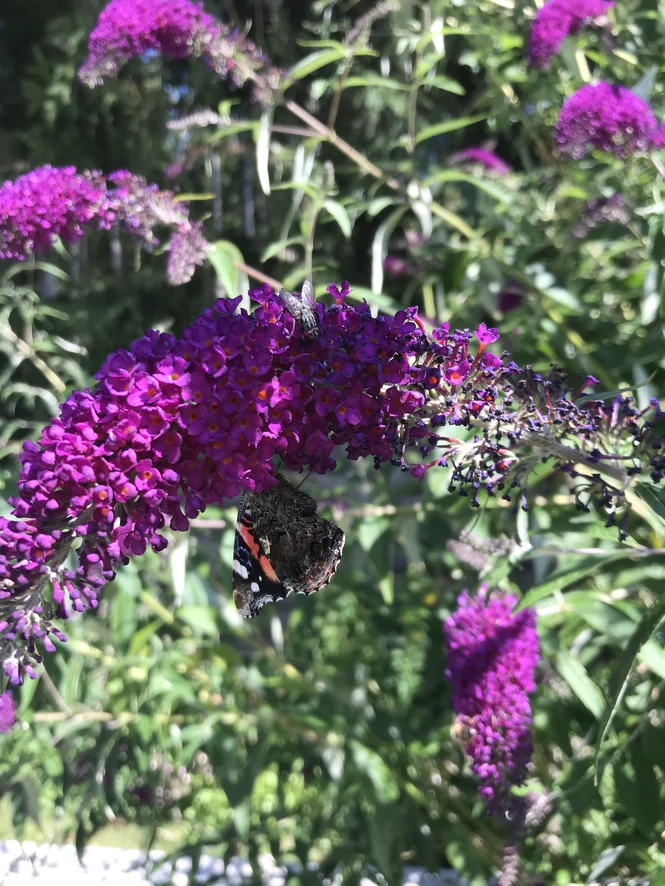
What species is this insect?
Vanessa atalanta
